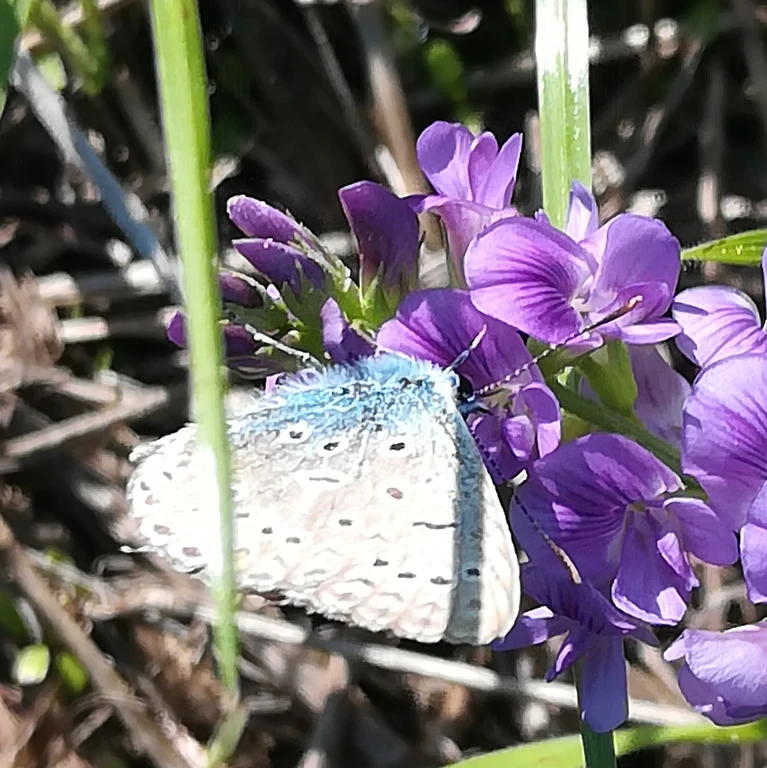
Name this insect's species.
Lysandra coridon
